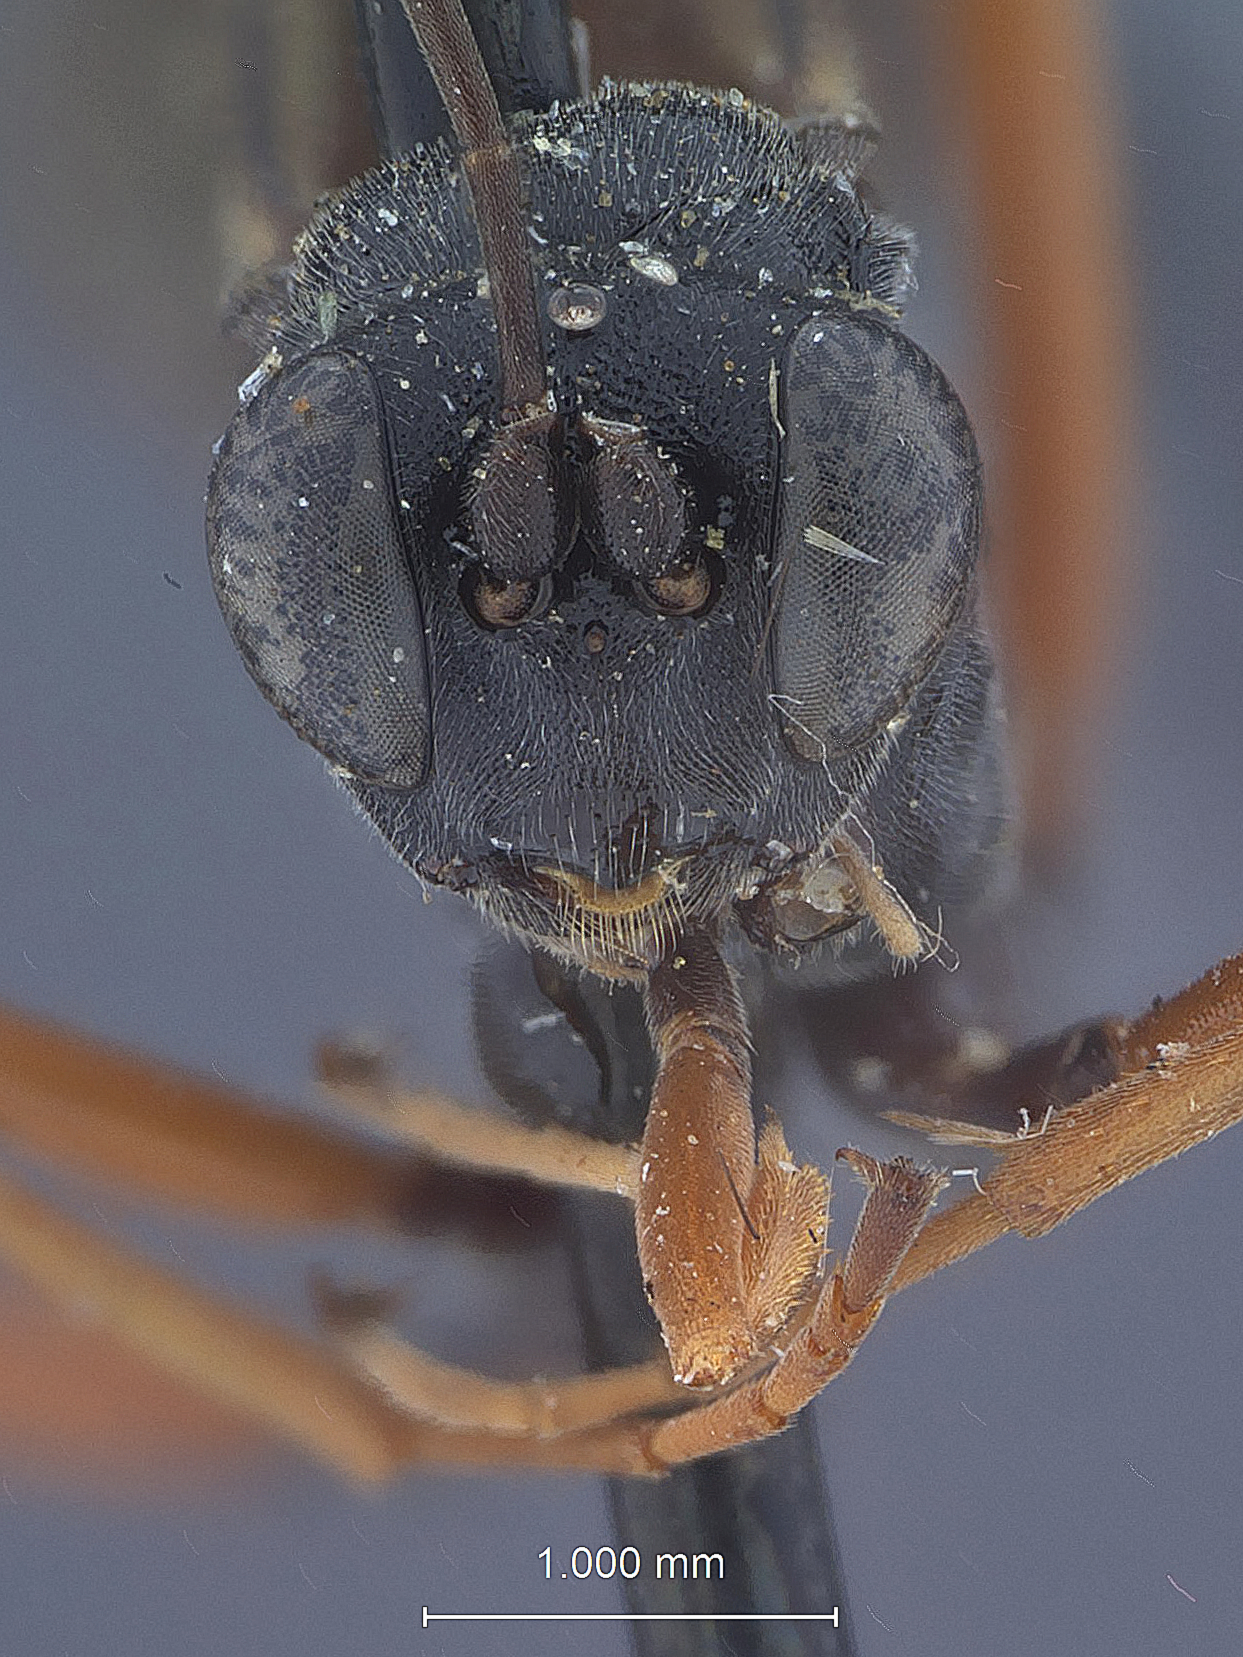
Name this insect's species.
Aritranis imitator
